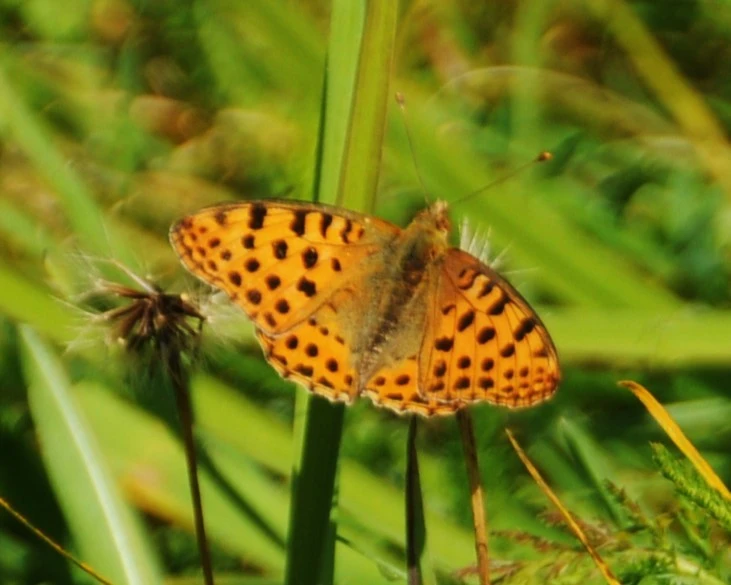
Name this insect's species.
Issoria lathonia
